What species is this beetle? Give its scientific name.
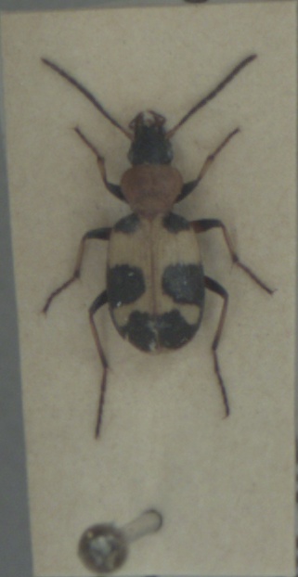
Callistus lunatus
